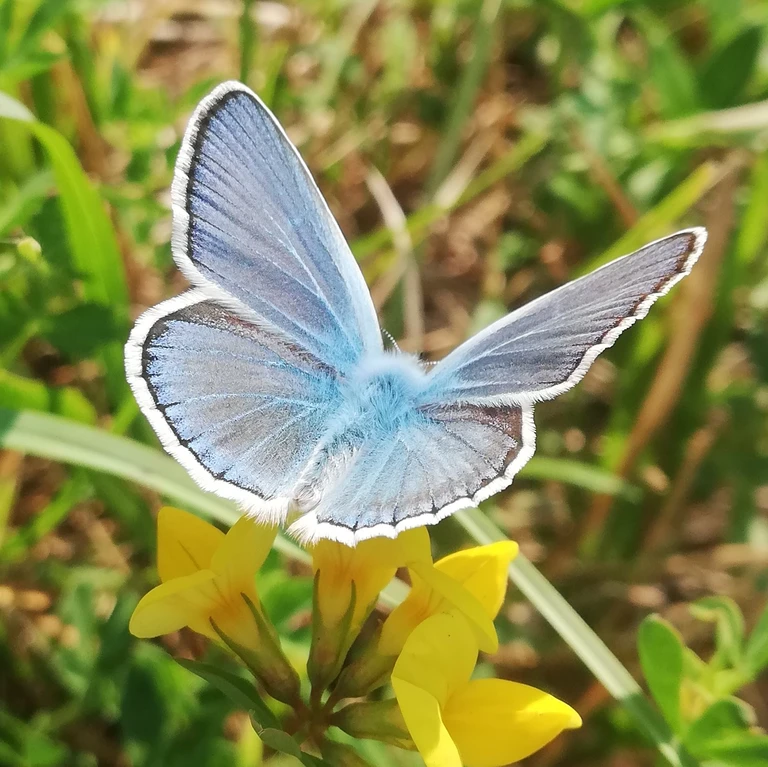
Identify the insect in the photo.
Polyommatus dorylas
